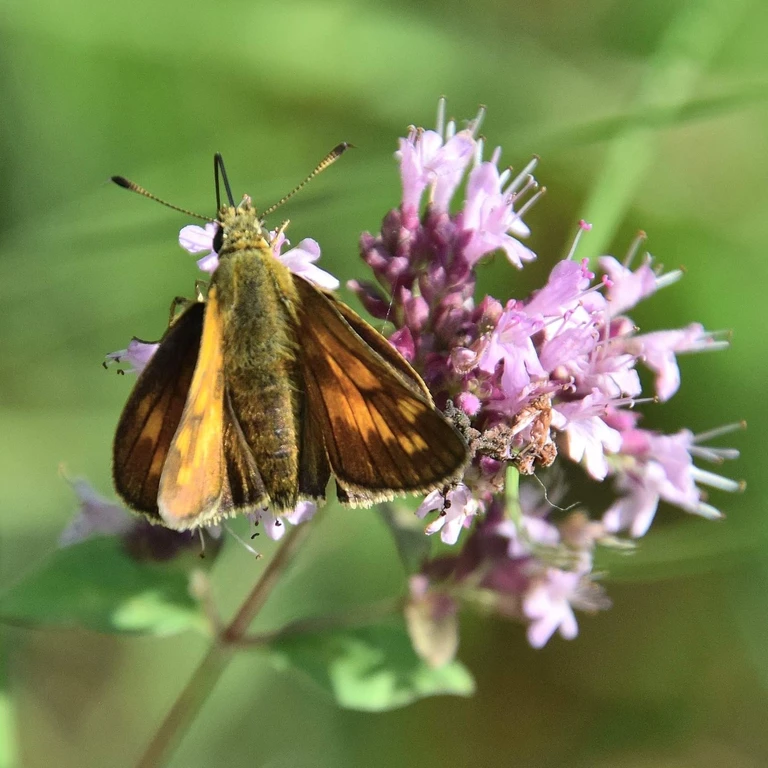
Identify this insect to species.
Ochlodes sylvanus (also Ochlodes venata)
